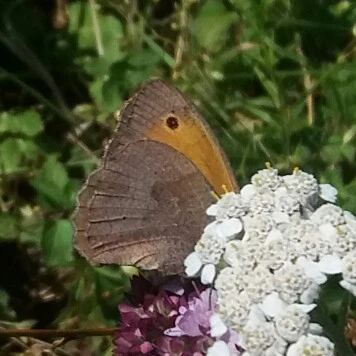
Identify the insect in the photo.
Maniola jurtina
